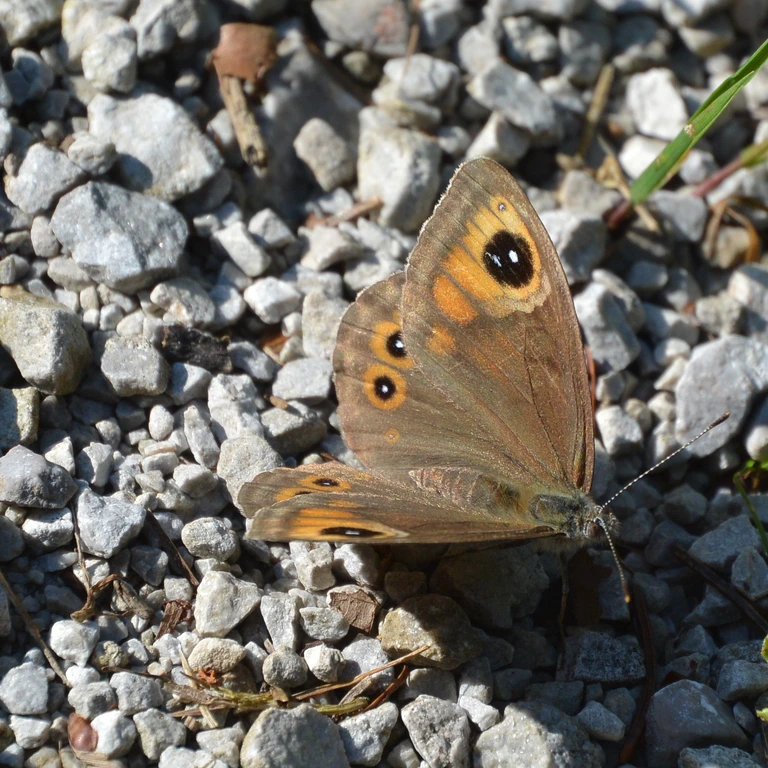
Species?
Lasiommata maera (also Pararge maera)
